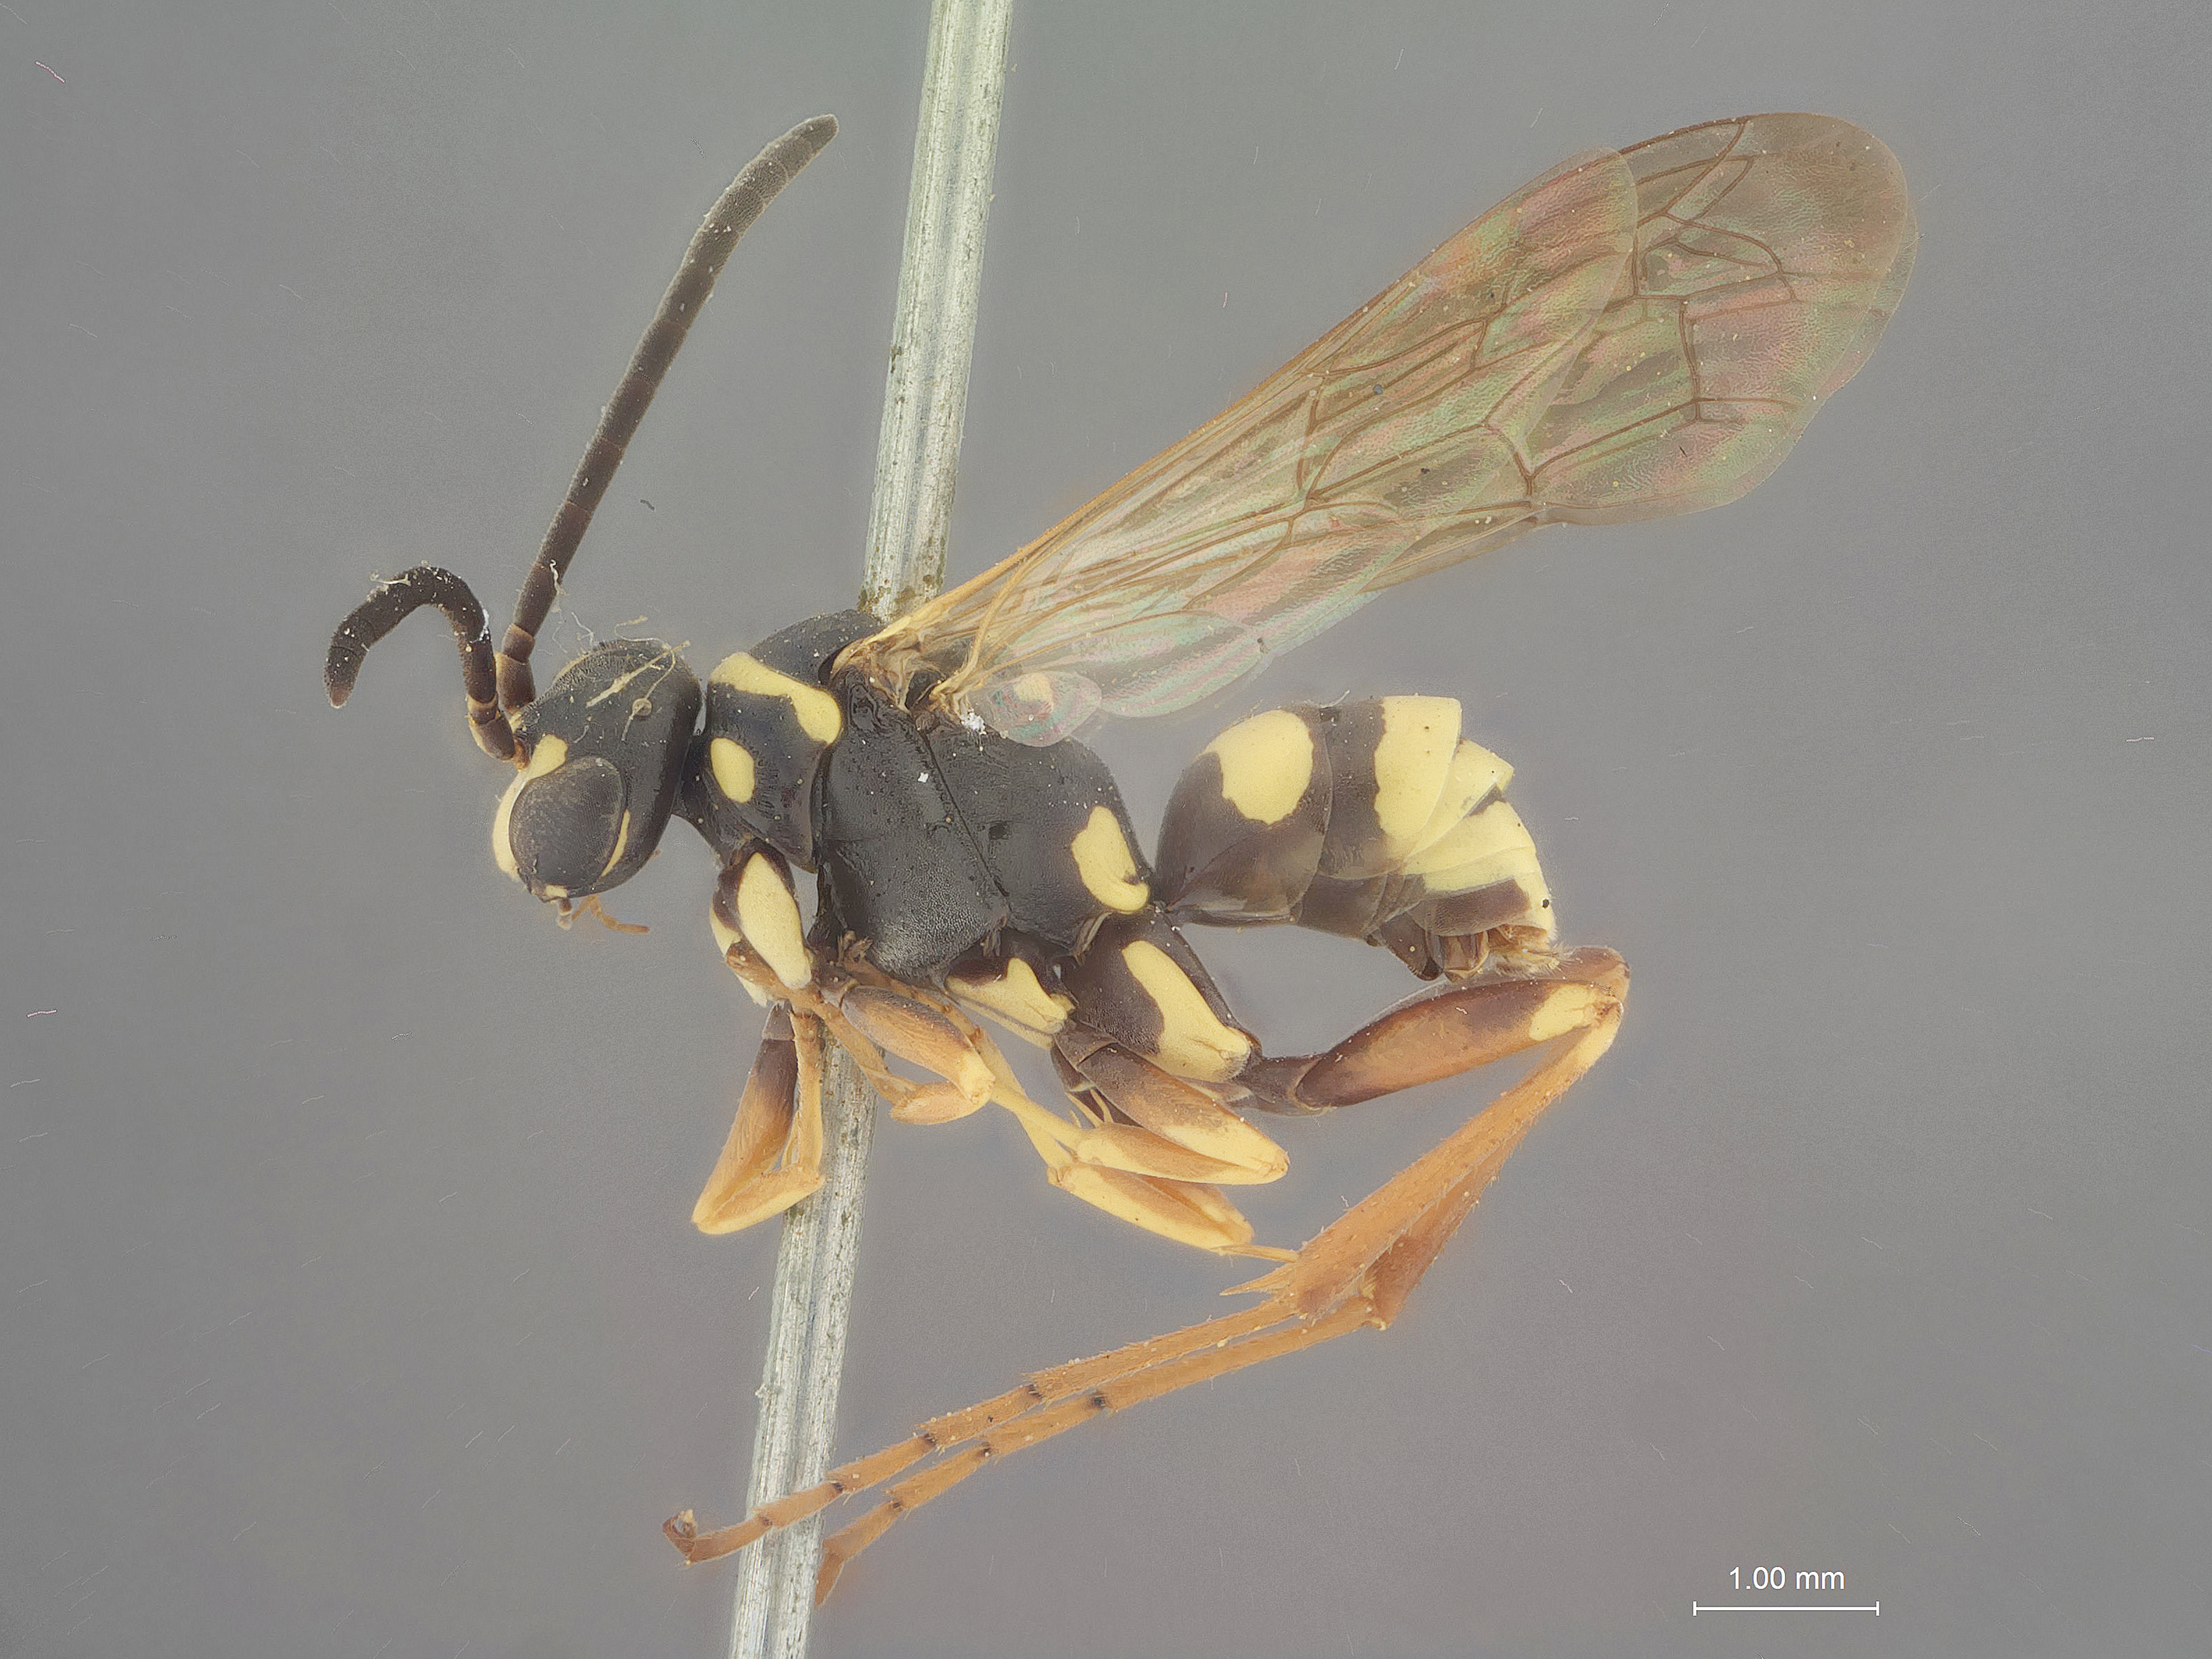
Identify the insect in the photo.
Ceropales fraterna
